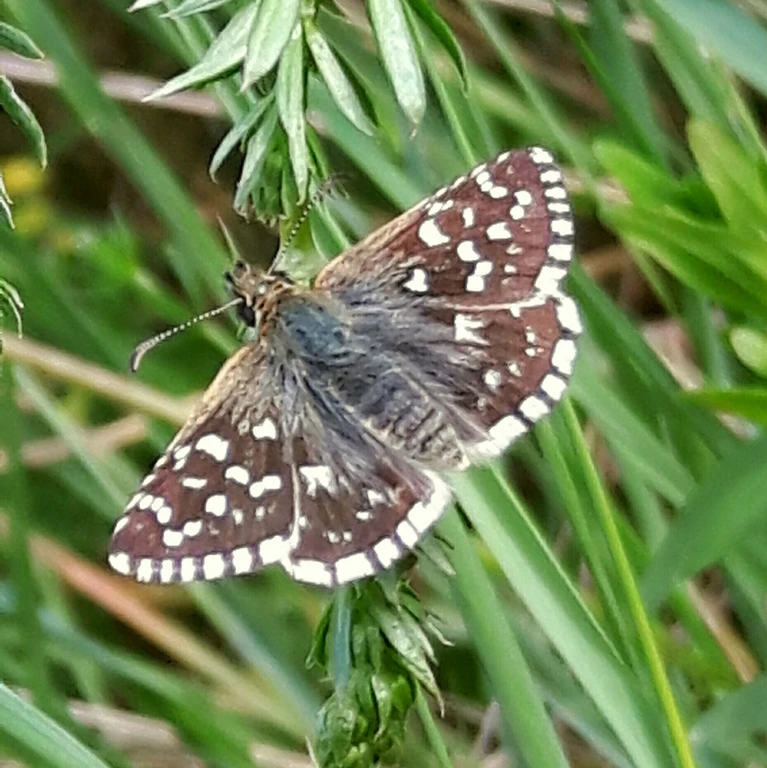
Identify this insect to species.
Pyrgus malvae
